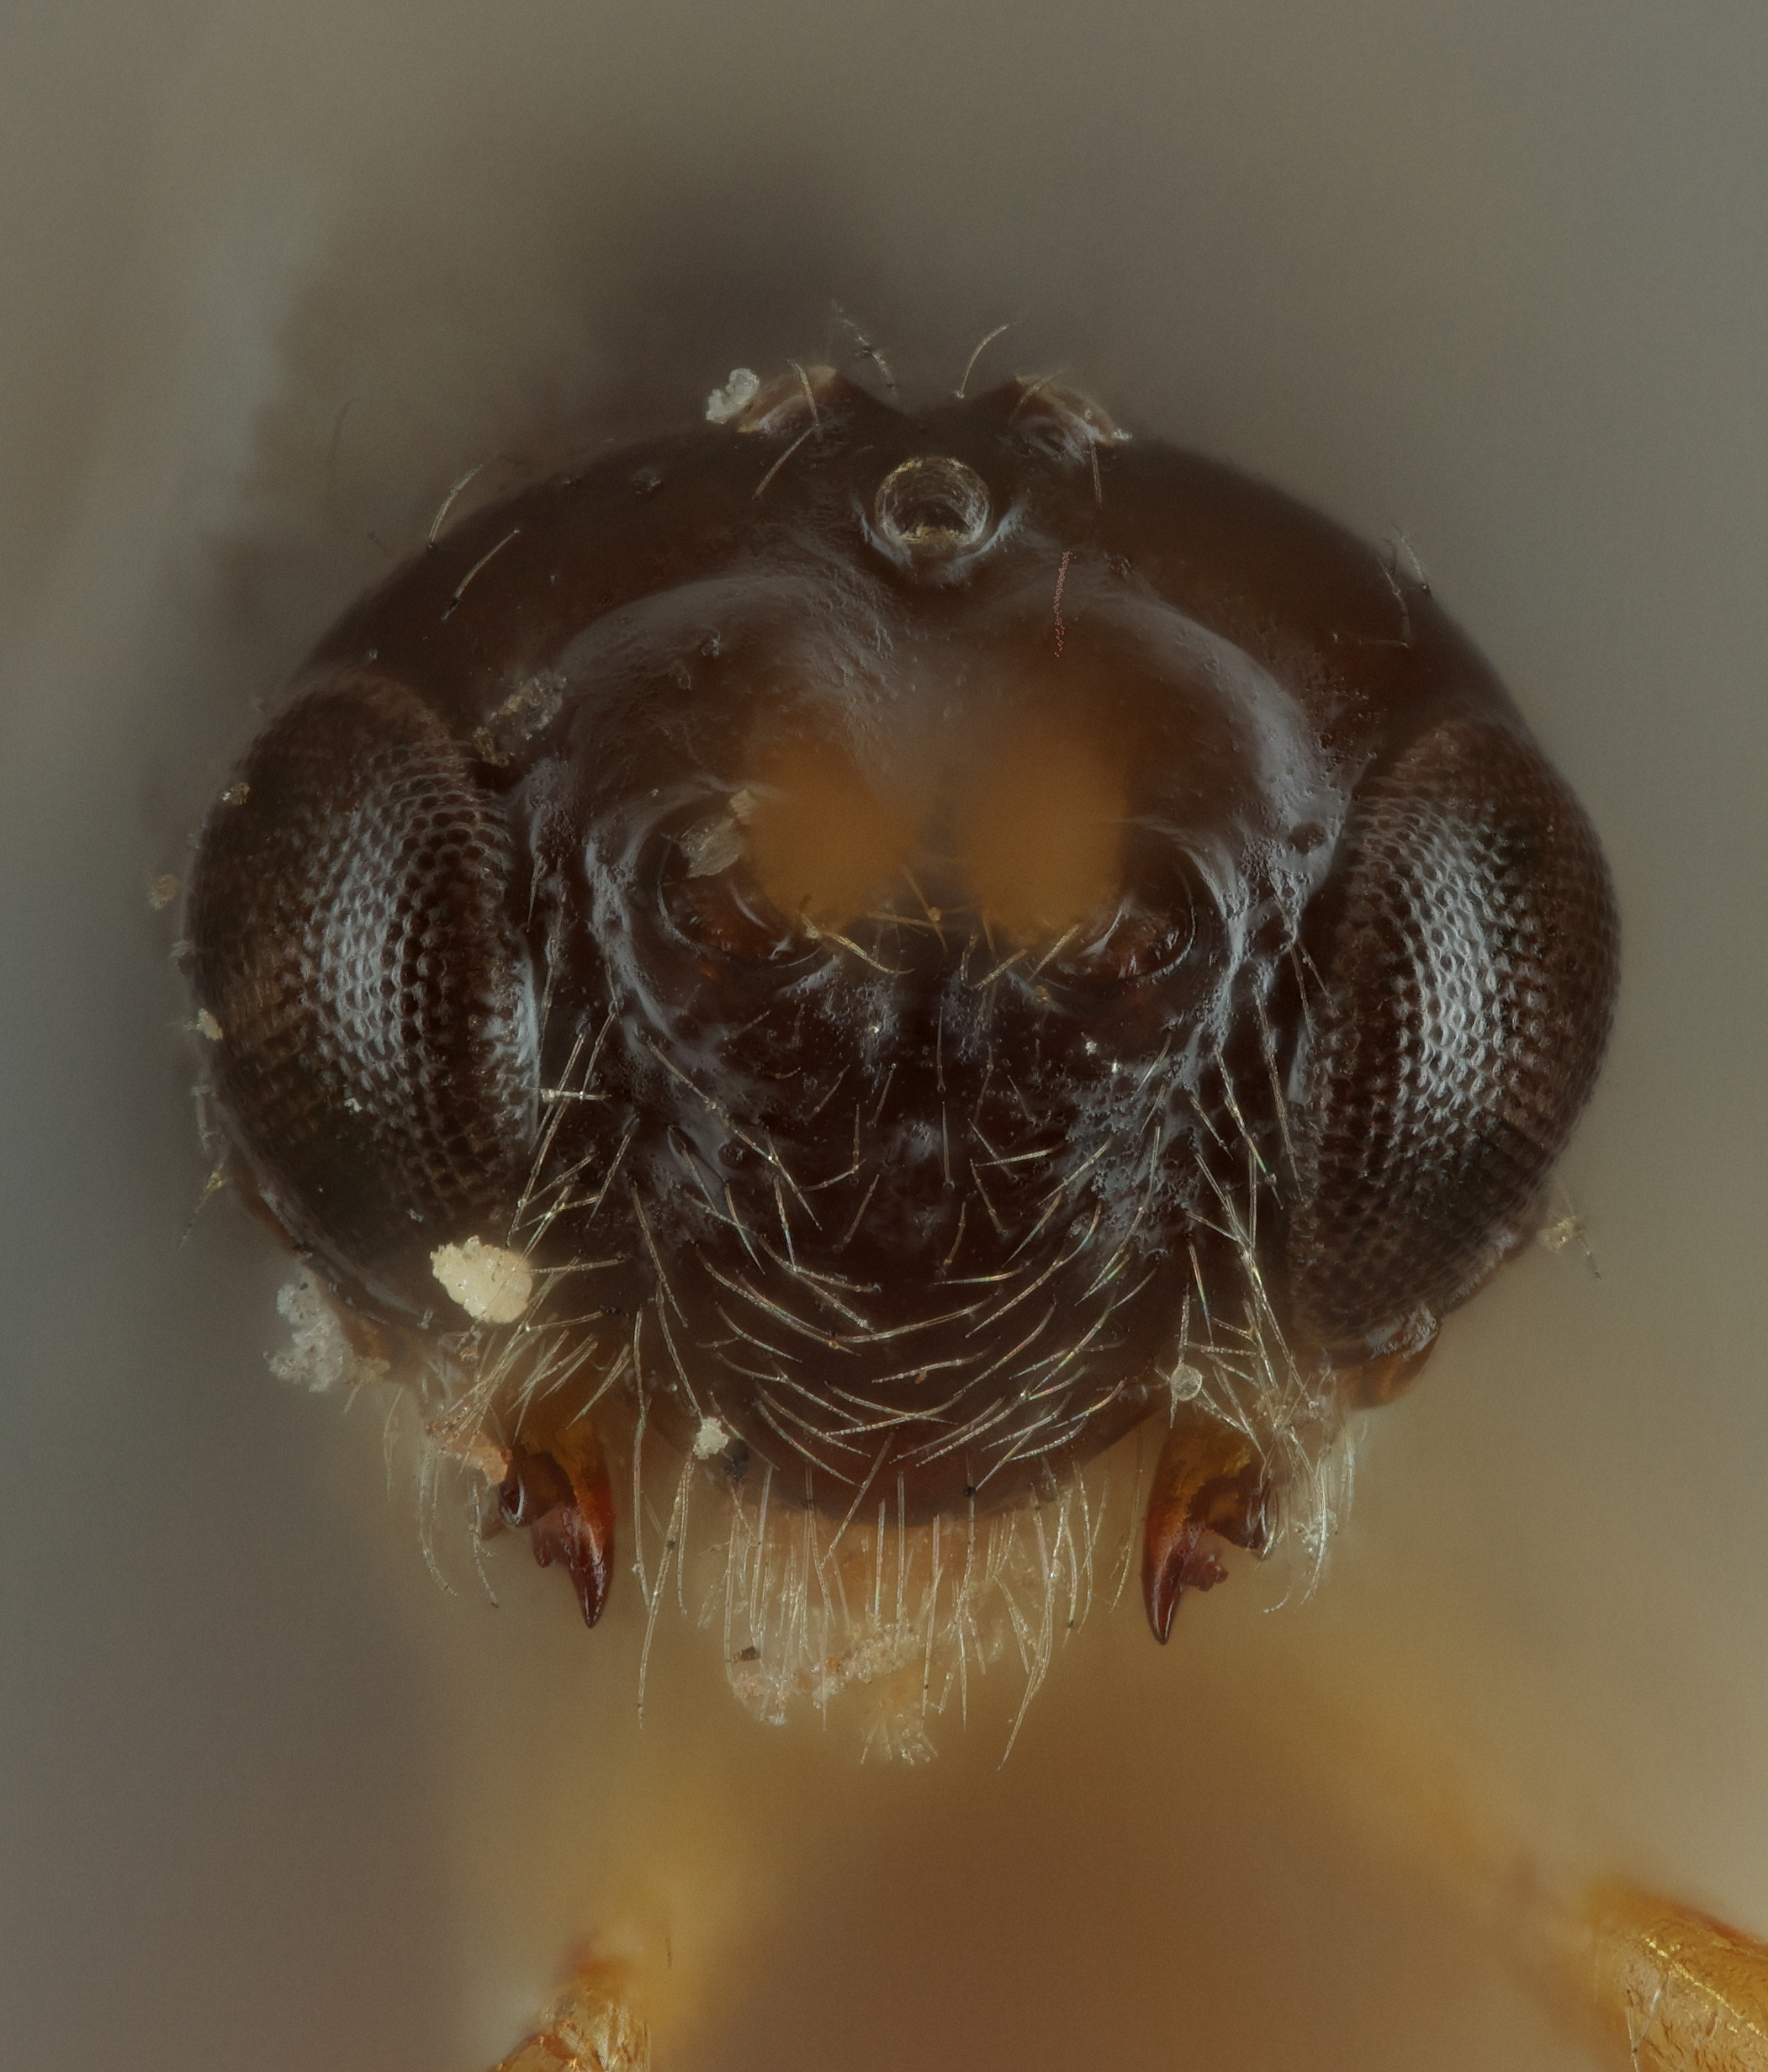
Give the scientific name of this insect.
Dacnusa agromyzae
